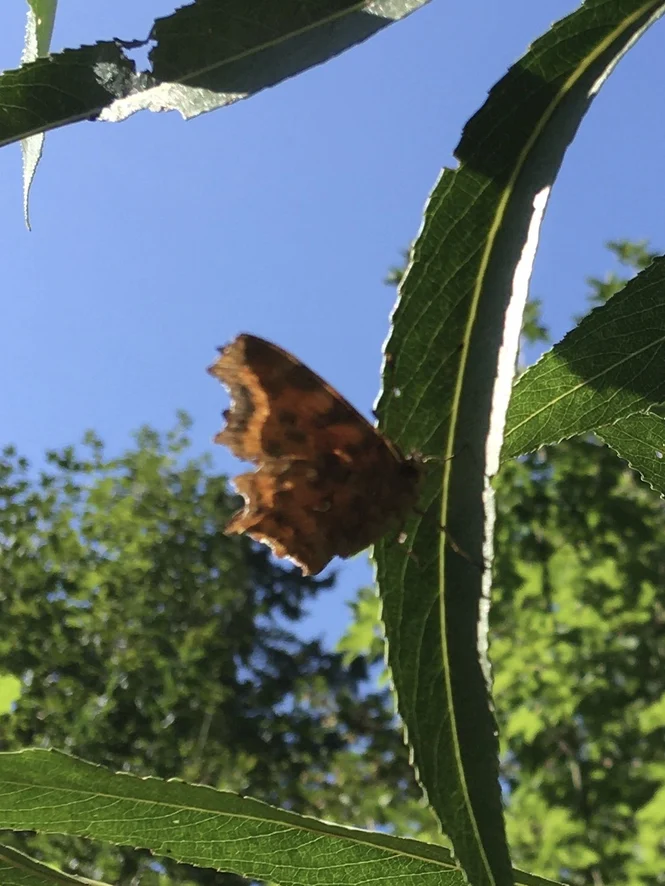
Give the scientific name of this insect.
Polygonia c-album
